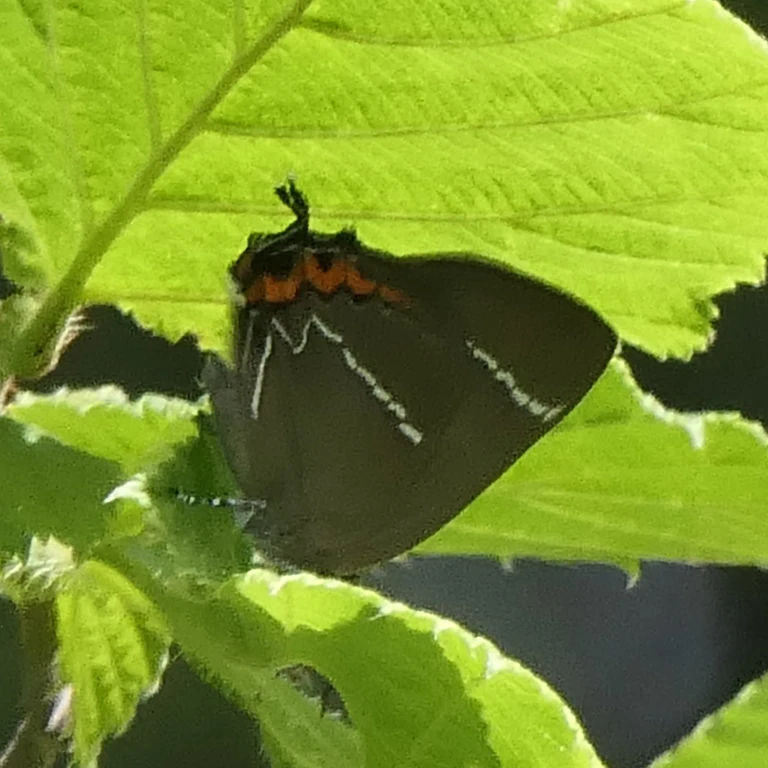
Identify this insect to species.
Satyrium w-album
